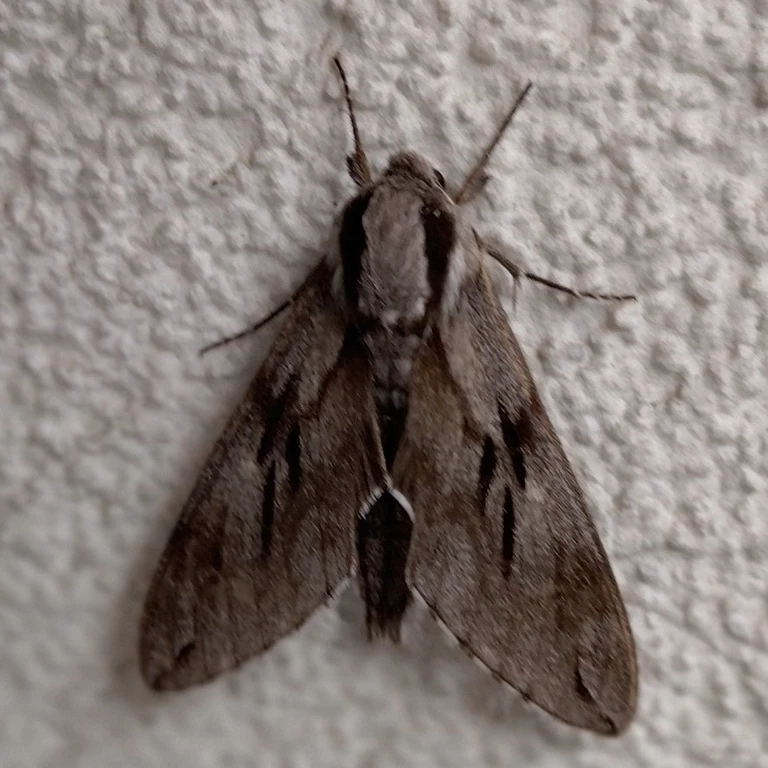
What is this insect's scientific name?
Sphinx pinastri
